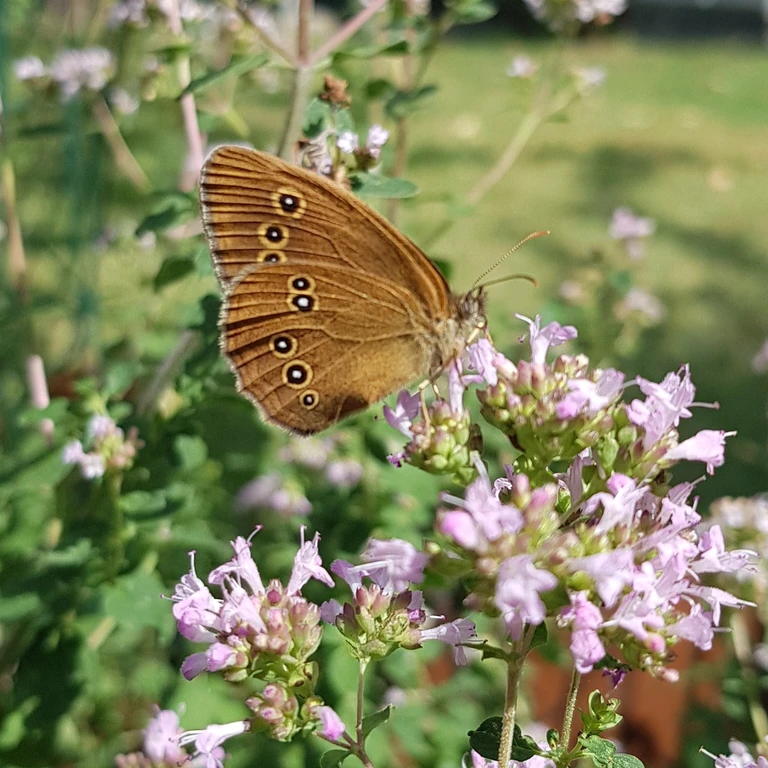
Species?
Aphantopus hyperantus
